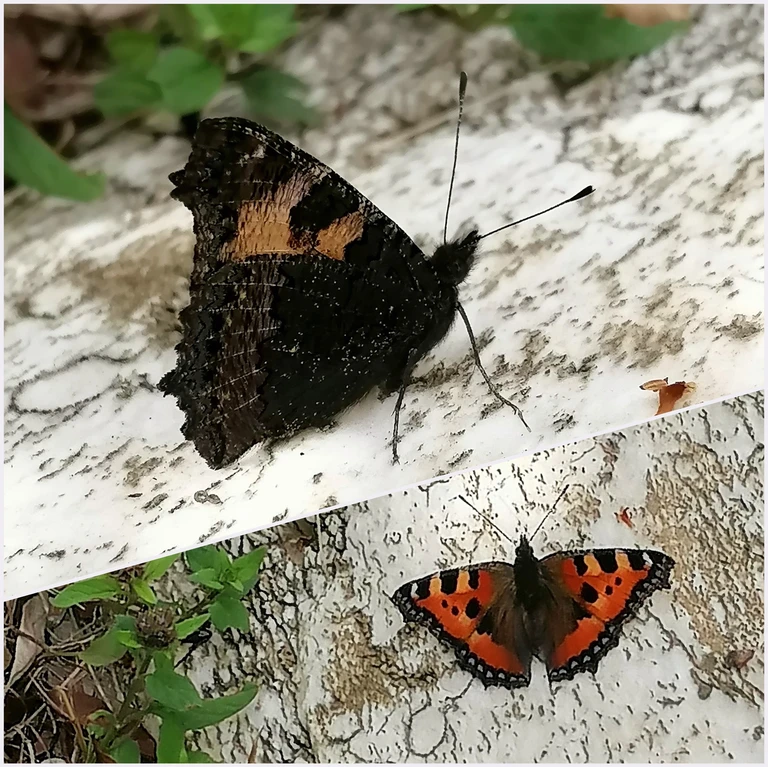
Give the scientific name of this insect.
Aglais urticae
